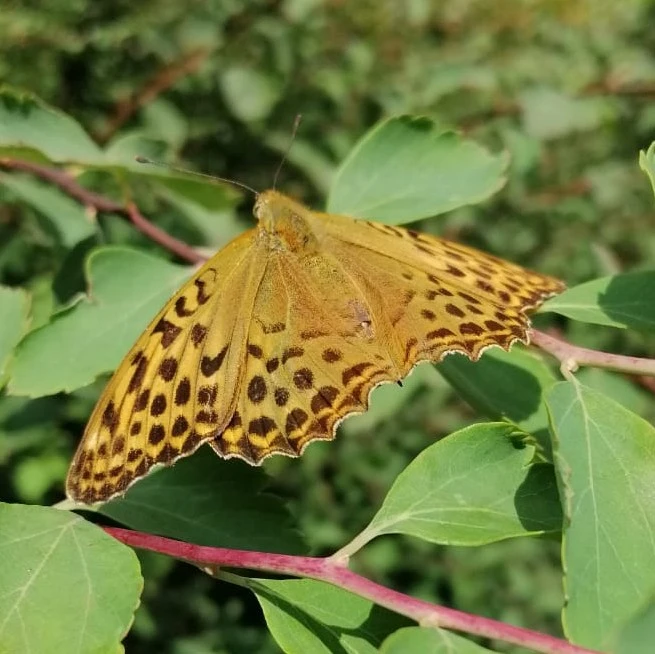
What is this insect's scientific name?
Argynnis paphia
